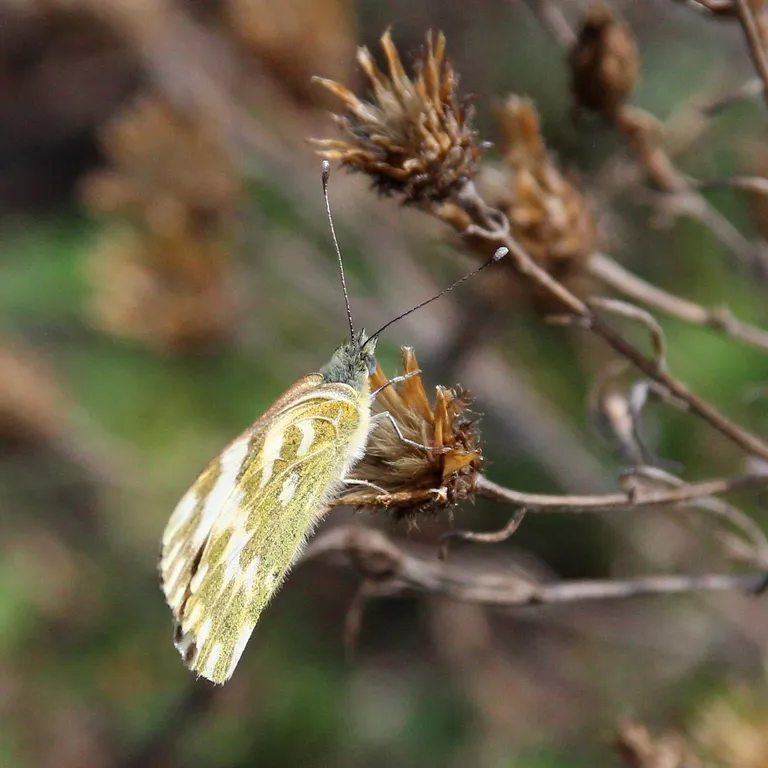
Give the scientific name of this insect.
Pontia edusa
